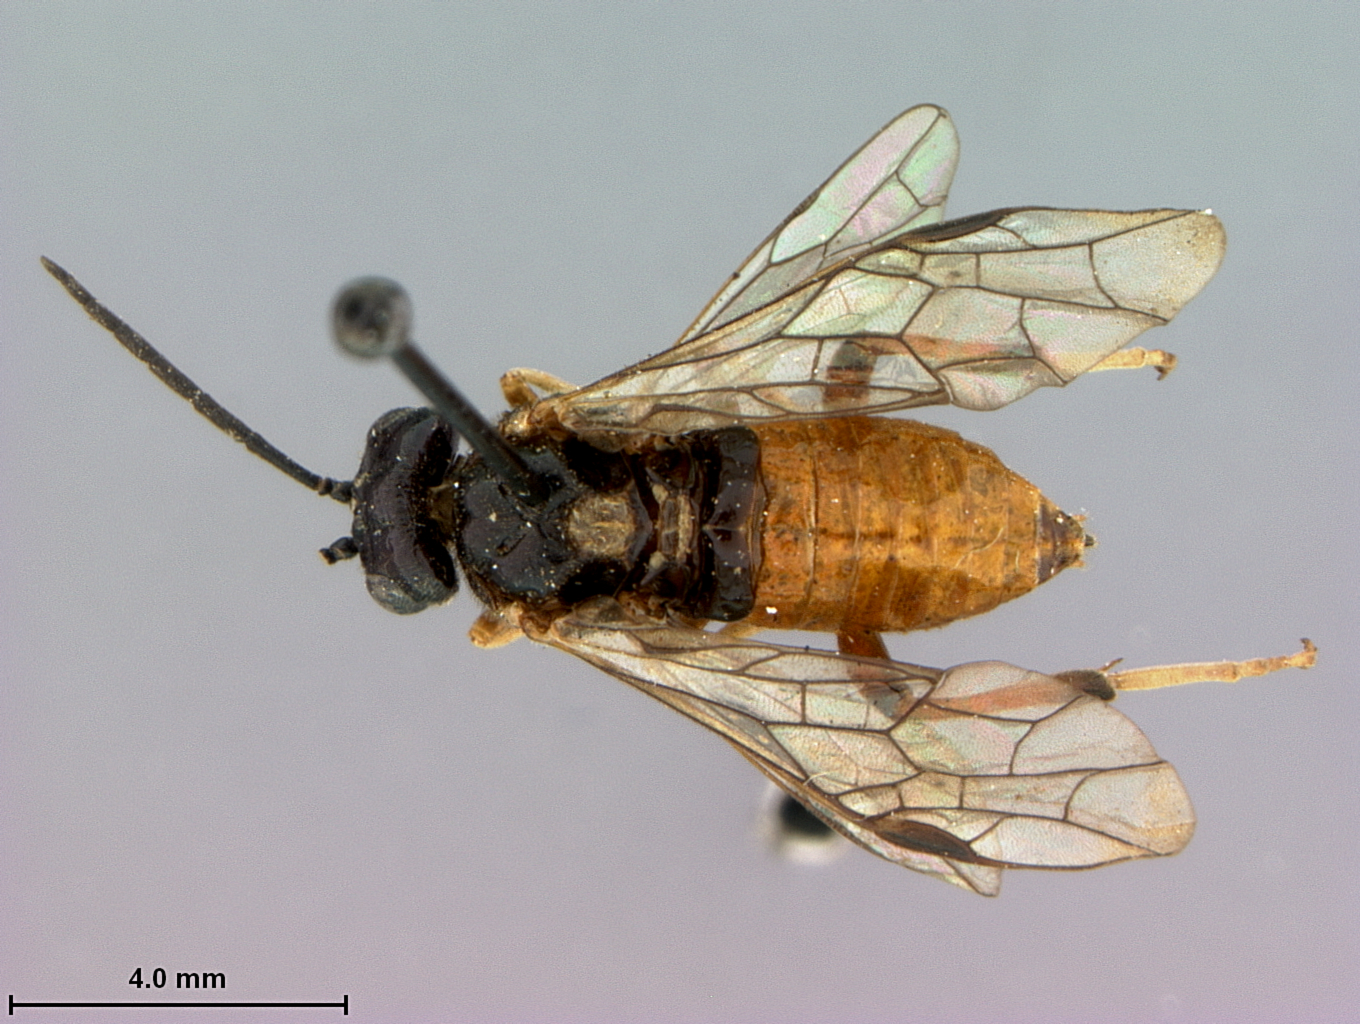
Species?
Dimorphopteryx castaneae
